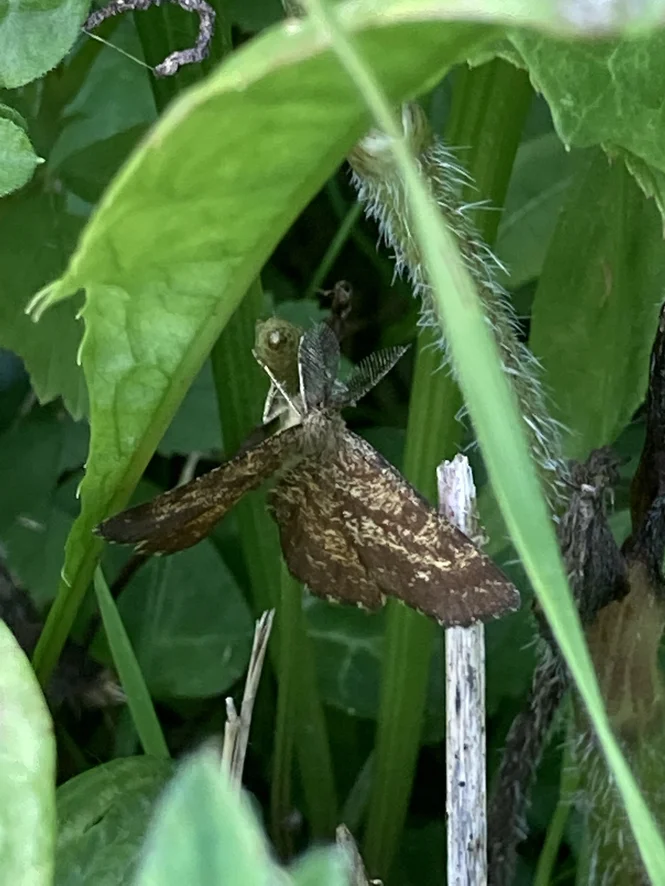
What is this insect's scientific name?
Ematurga atomaria
